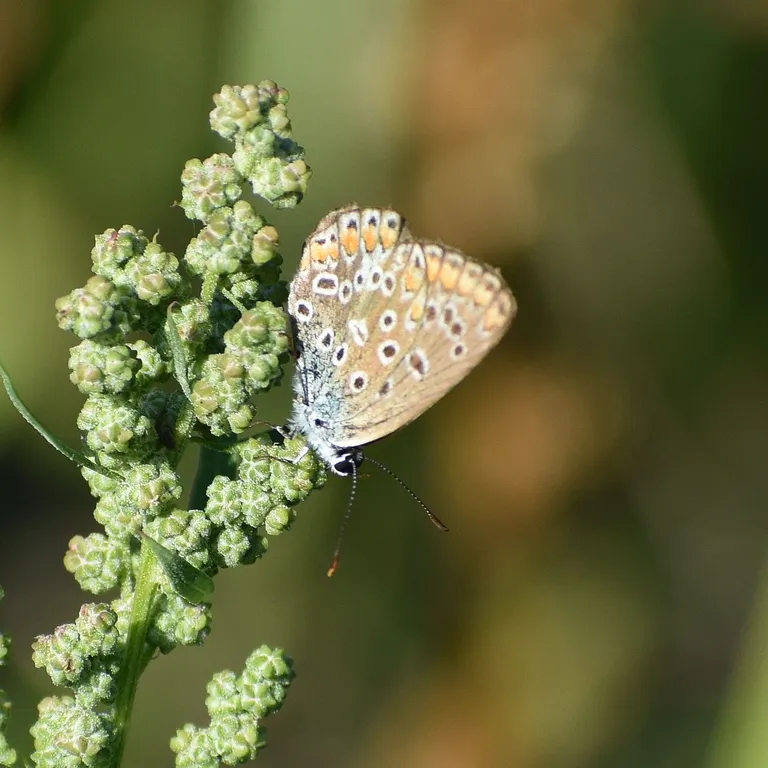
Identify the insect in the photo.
Polyommatus icarus
